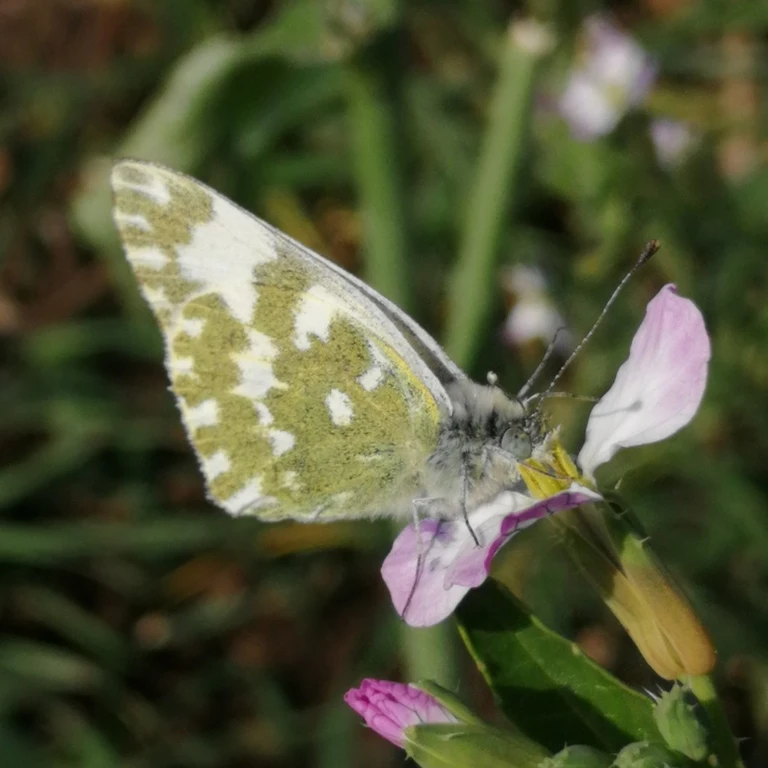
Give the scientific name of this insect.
Pontia edusa
